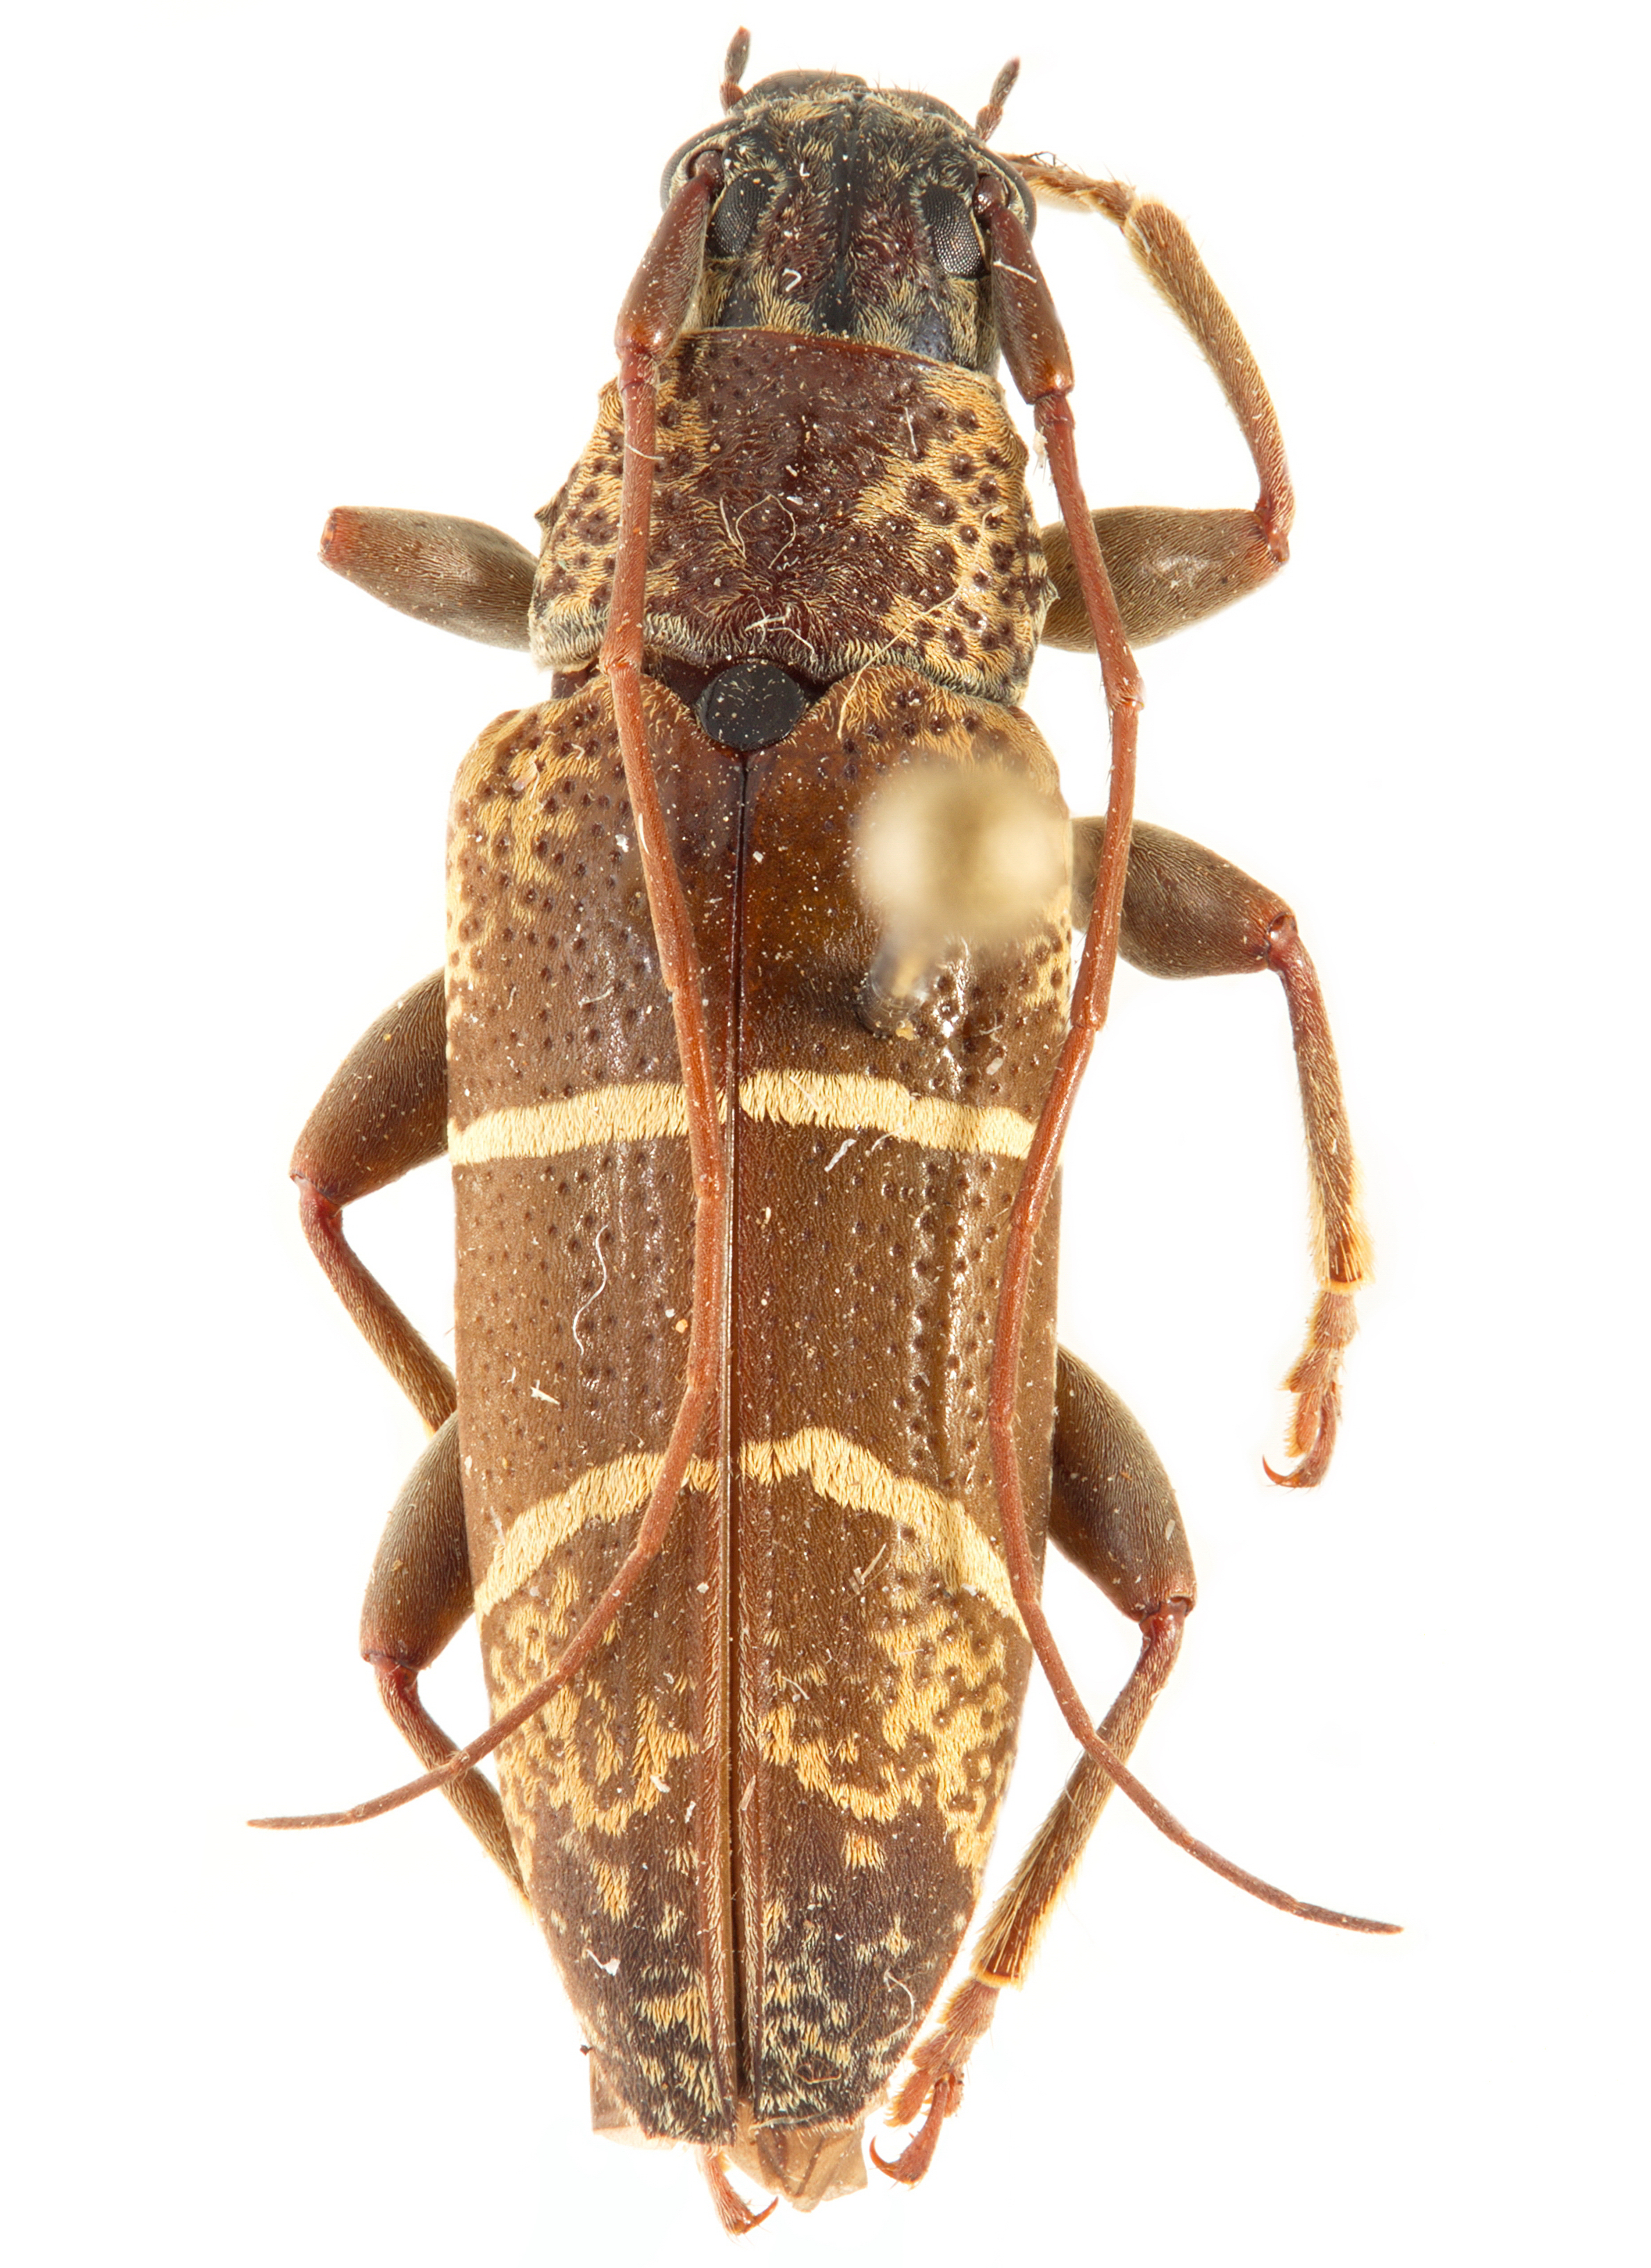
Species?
Tmesisternus oblongus
